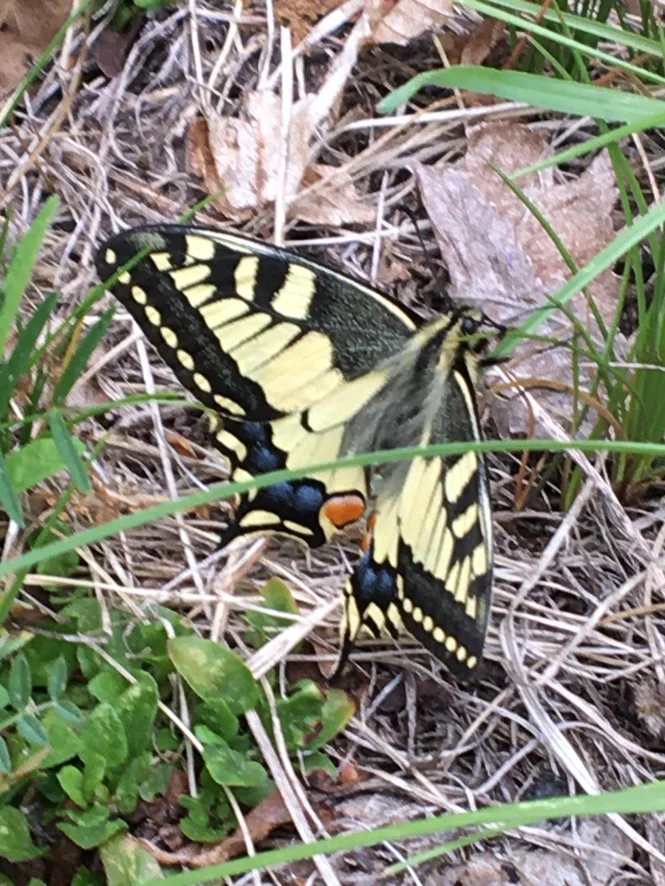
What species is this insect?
Papilio machaon
